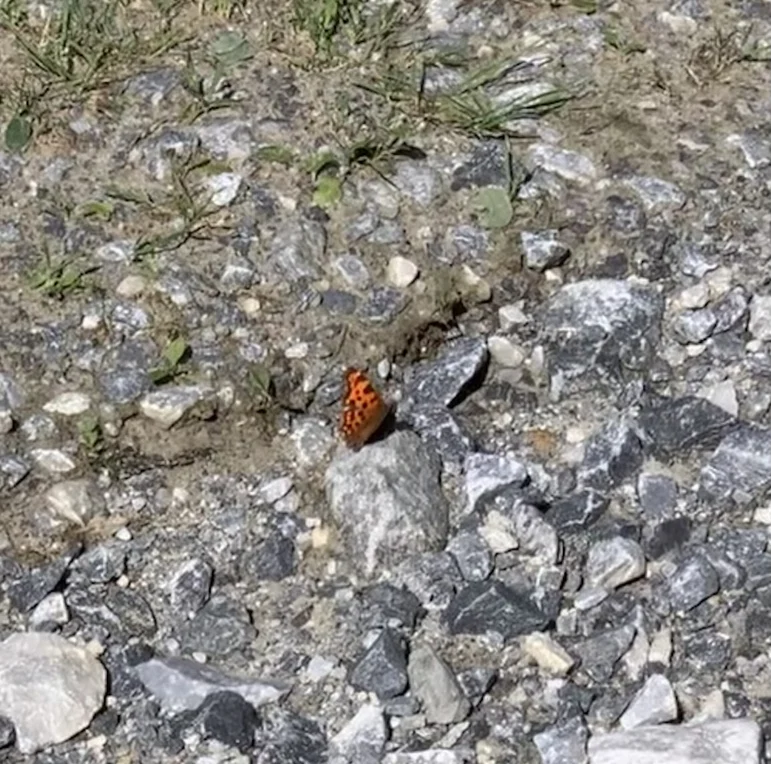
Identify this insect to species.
Polygonia c-album
